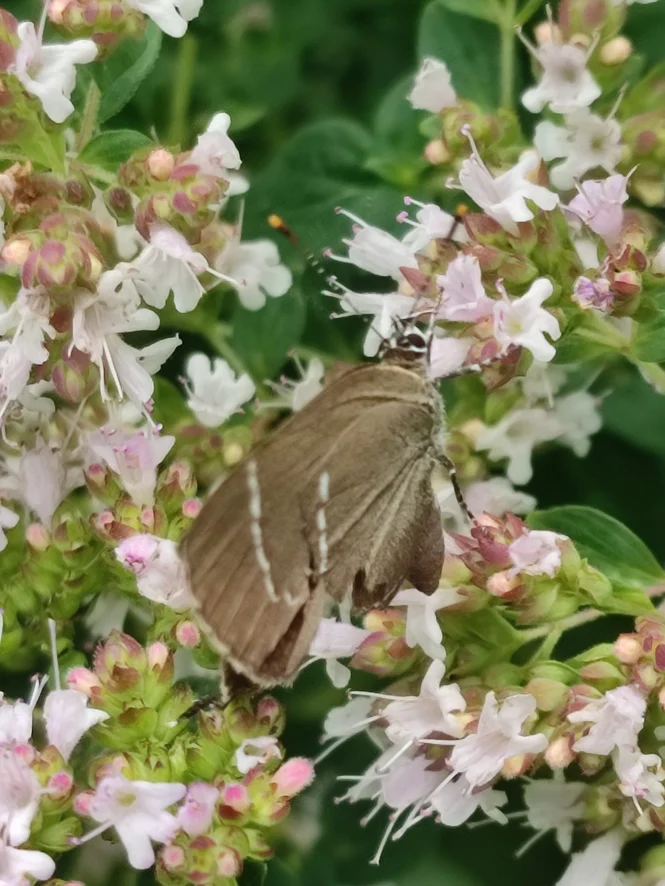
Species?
Satyrium spini (also Tuttiola spini)
